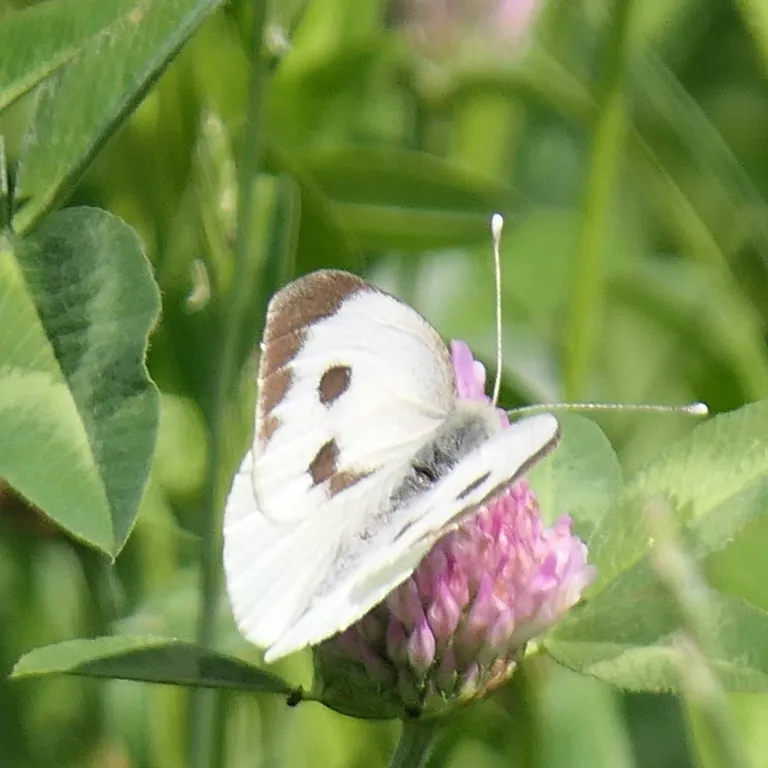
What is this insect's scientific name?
Pieris brassicae
